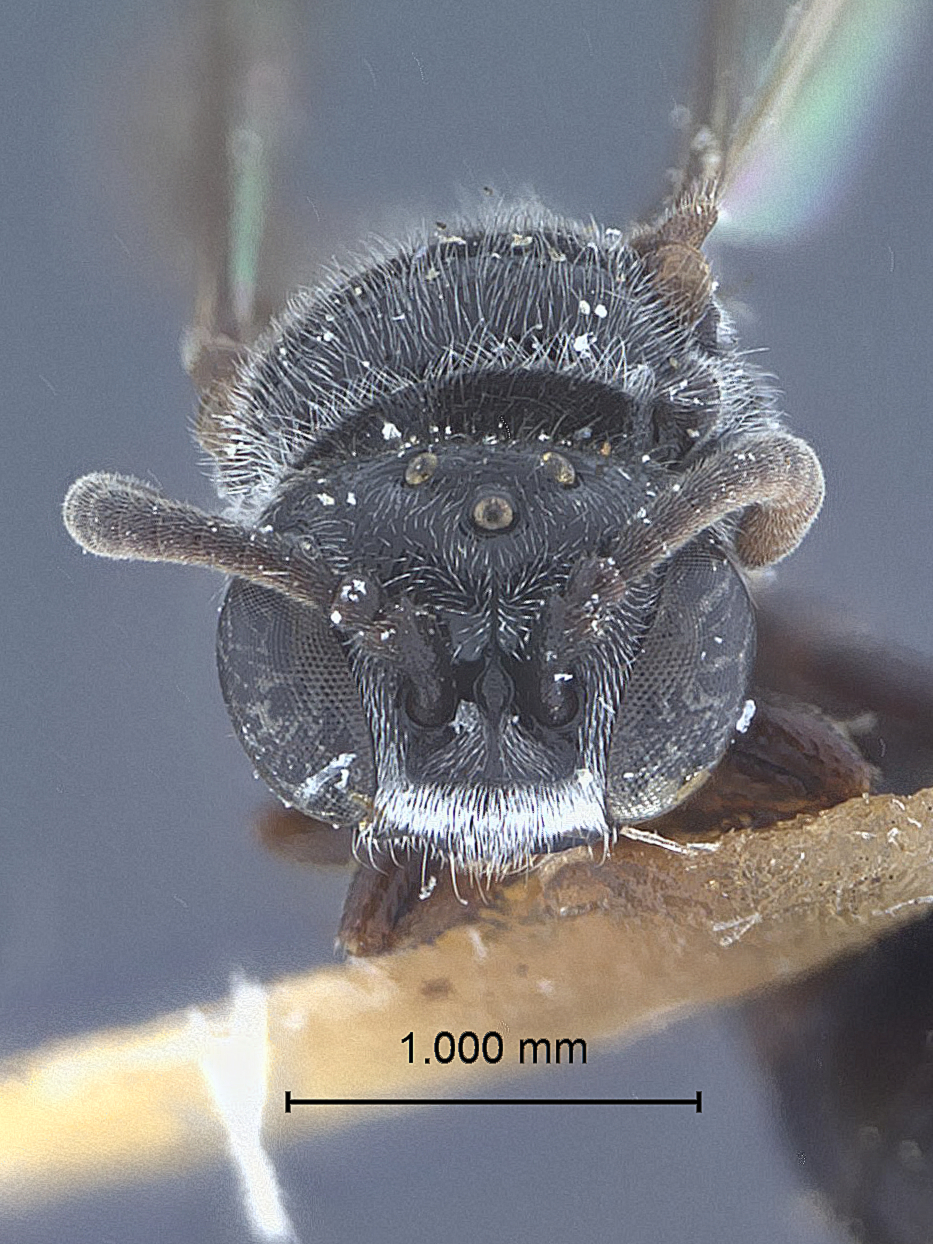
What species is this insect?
Diodontus parenosas
